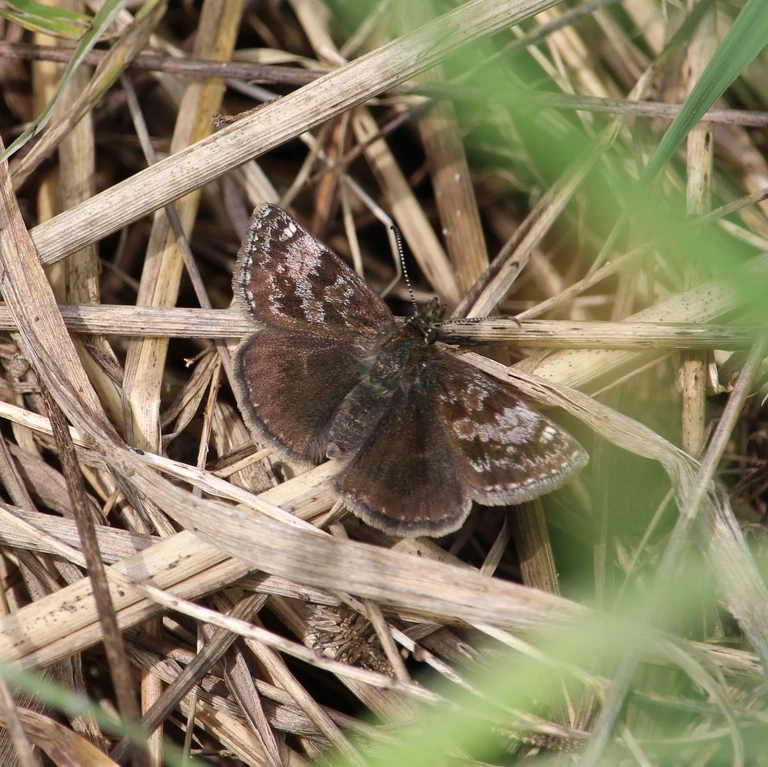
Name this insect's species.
Erynnis tages
